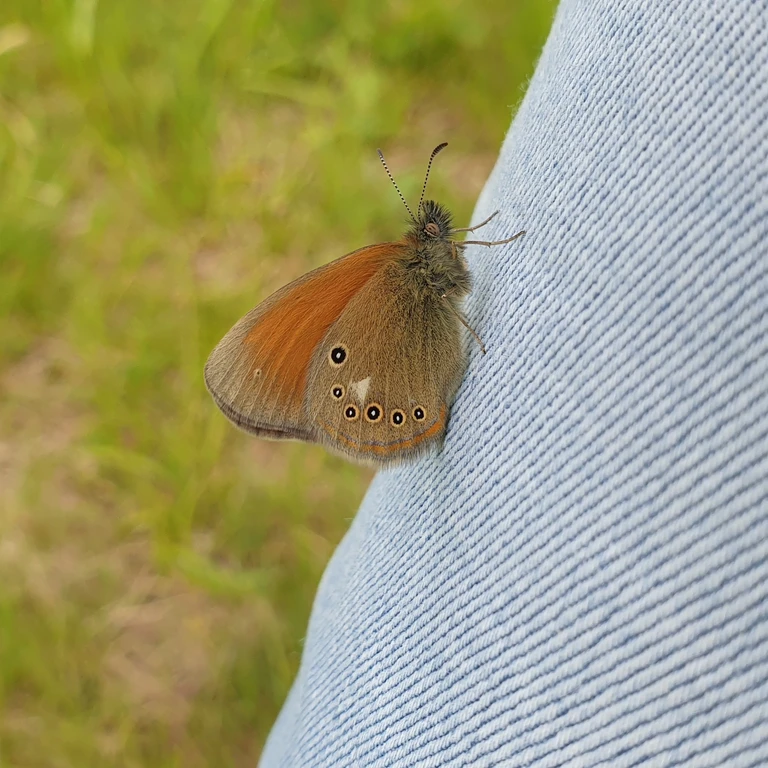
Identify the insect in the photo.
Coenonympha glycerion (also Coenonympha iphis)
